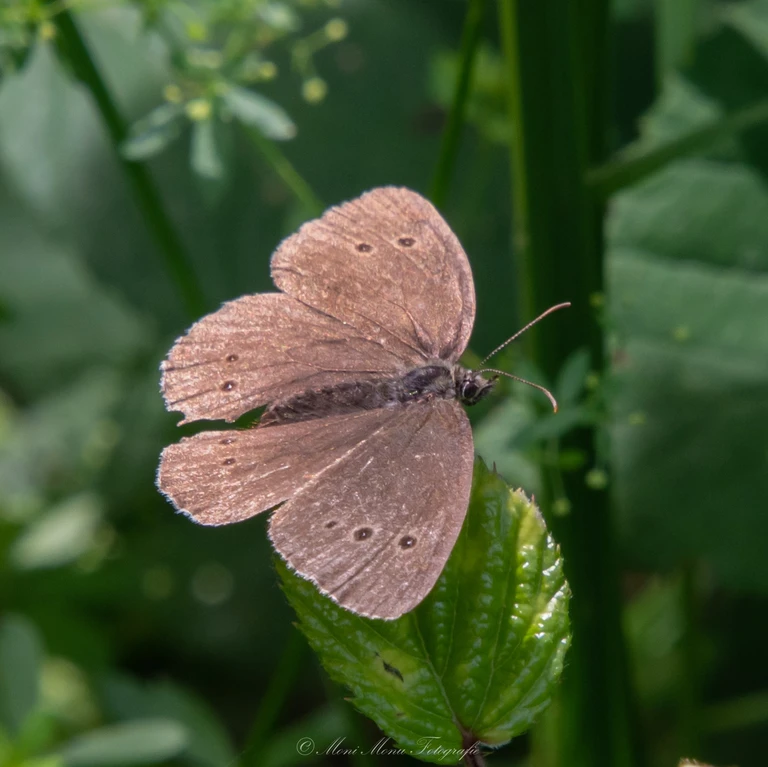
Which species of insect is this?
Aphantopus hyperantus
